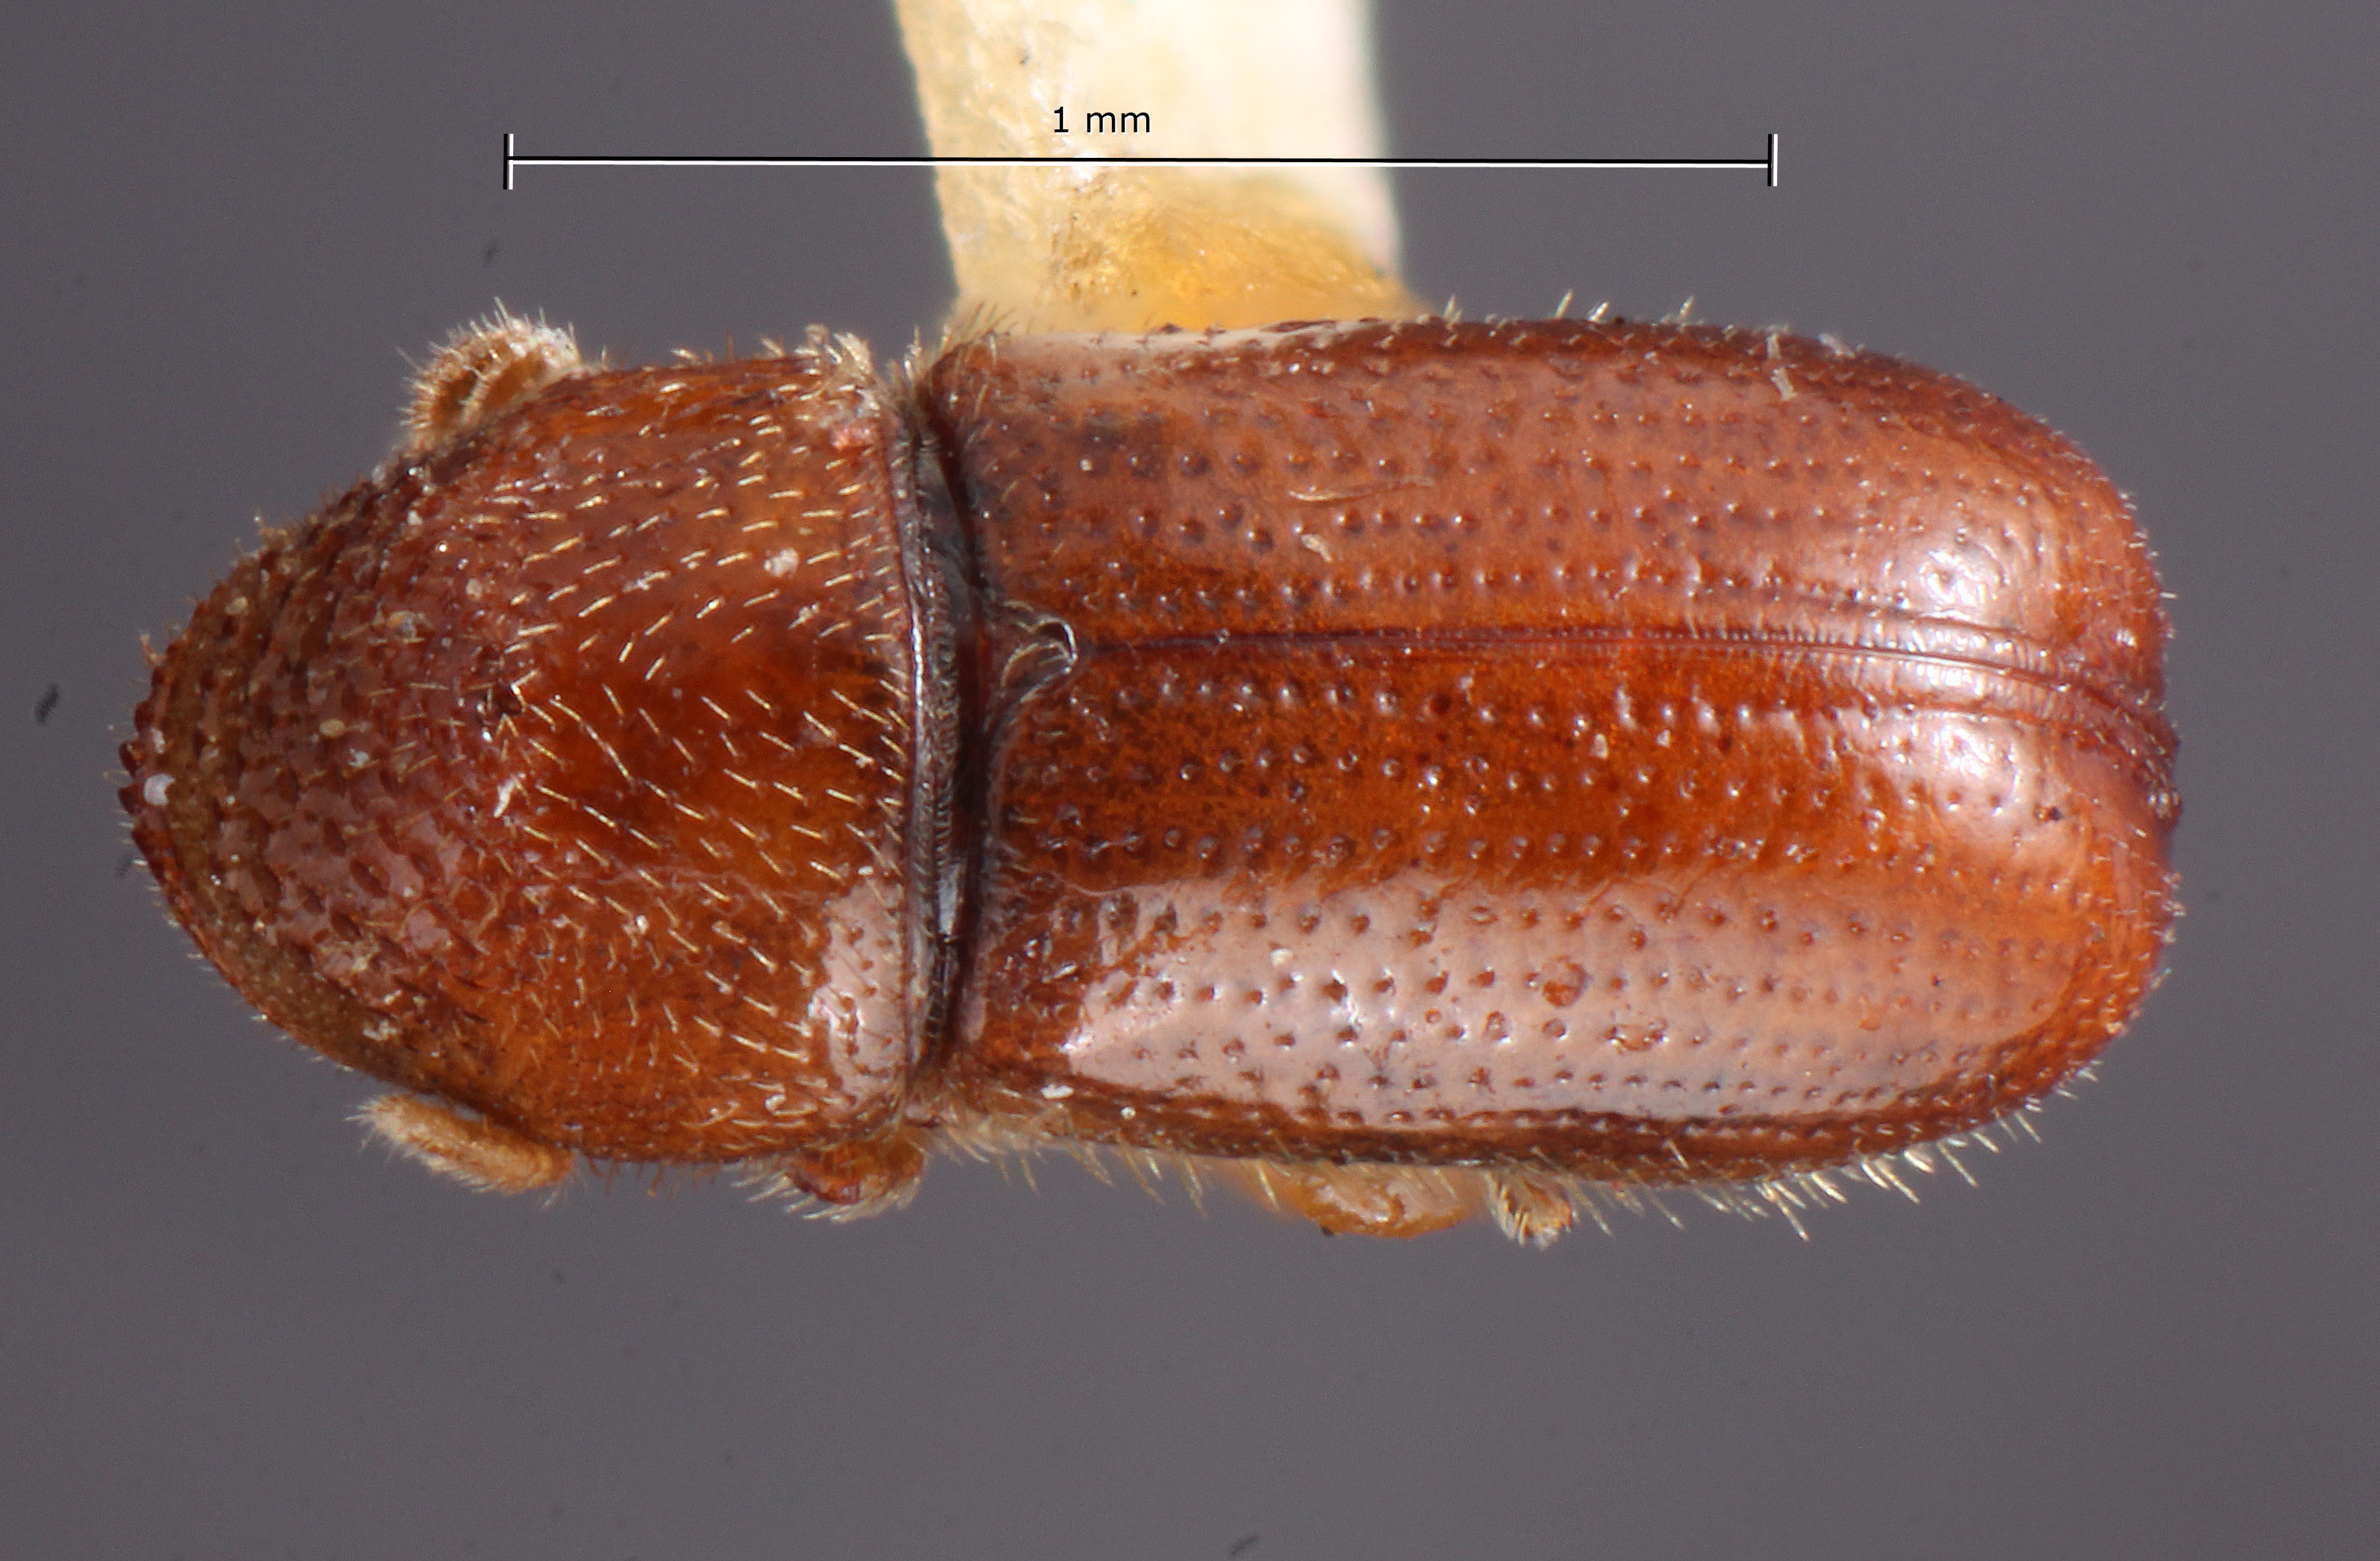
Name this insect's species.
Pityophthorus modicus
